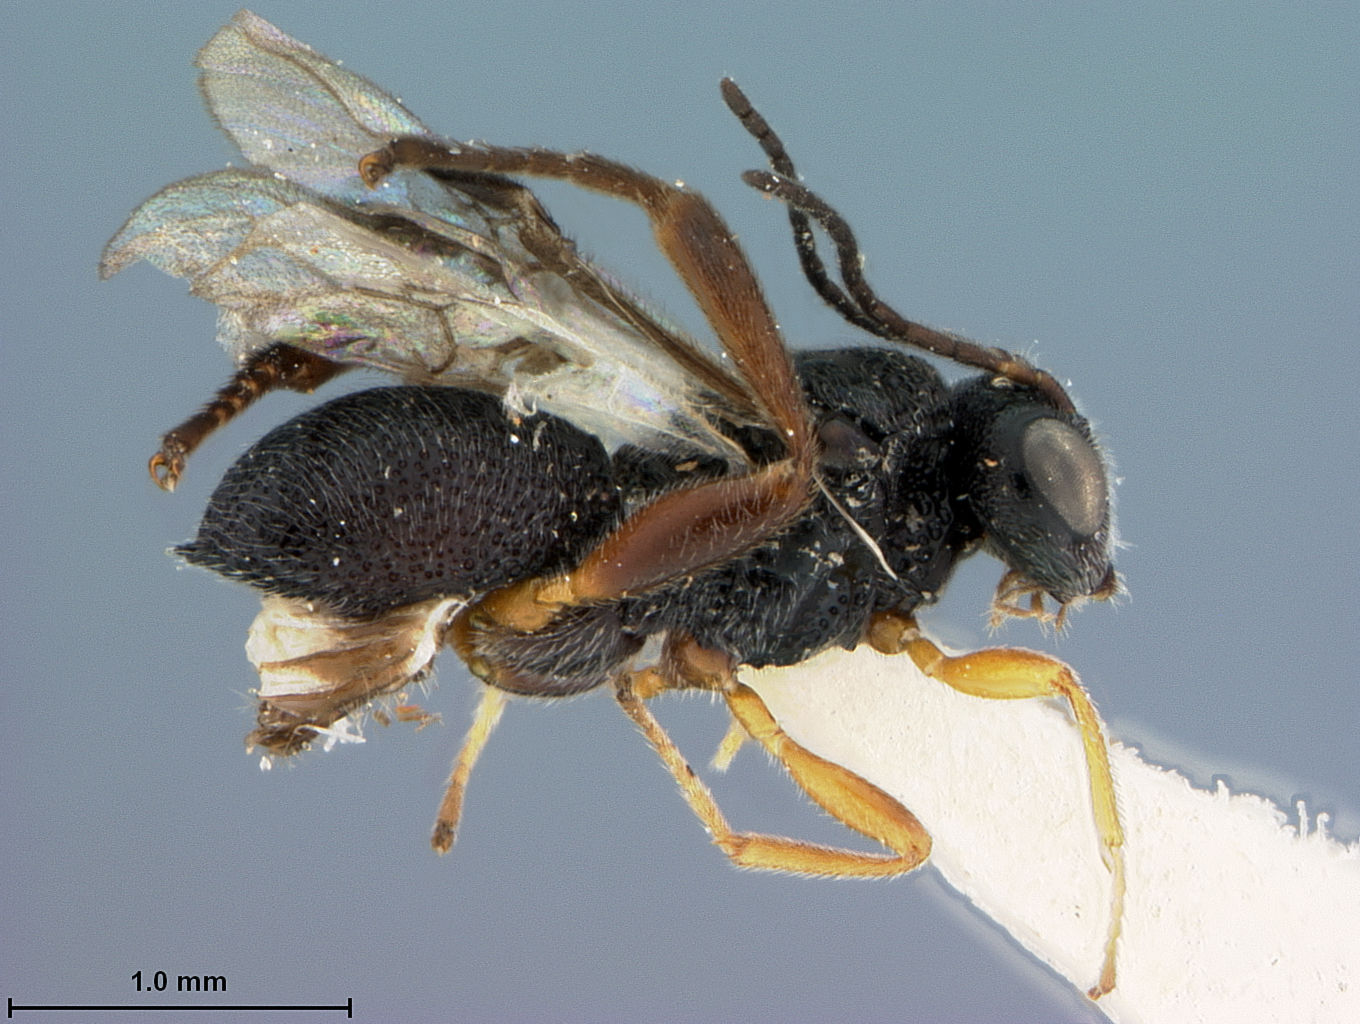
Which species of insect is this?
Urosigalphus mexcanus
